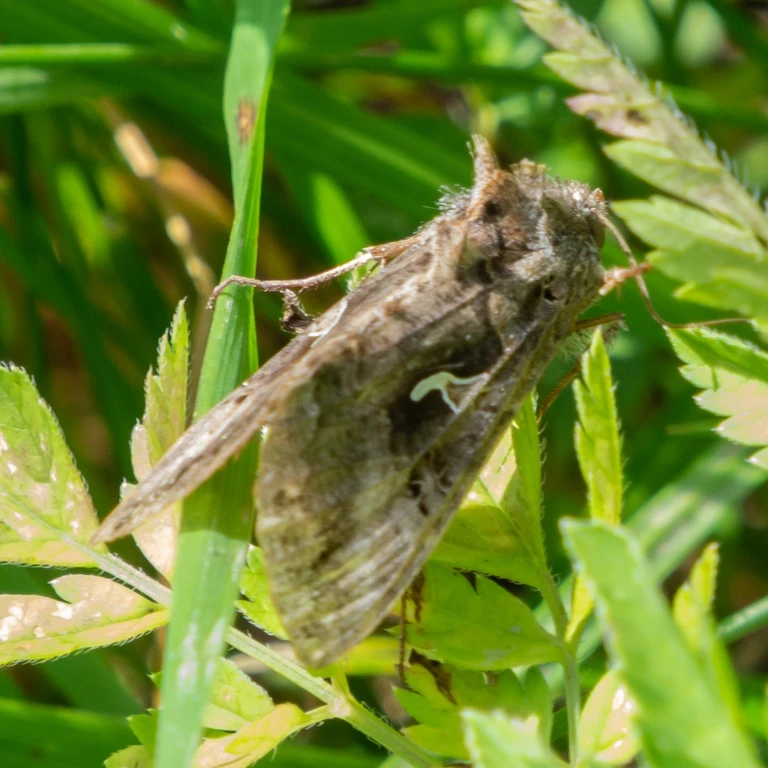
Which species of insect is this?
Autographa gamma
